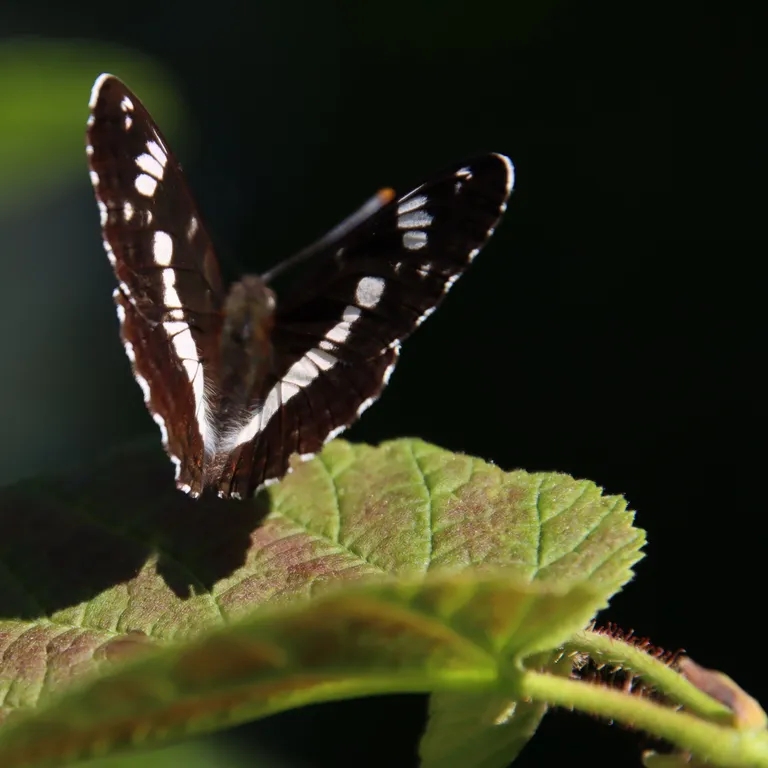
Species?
Limenitis camilla (also Ladoga camilla)
